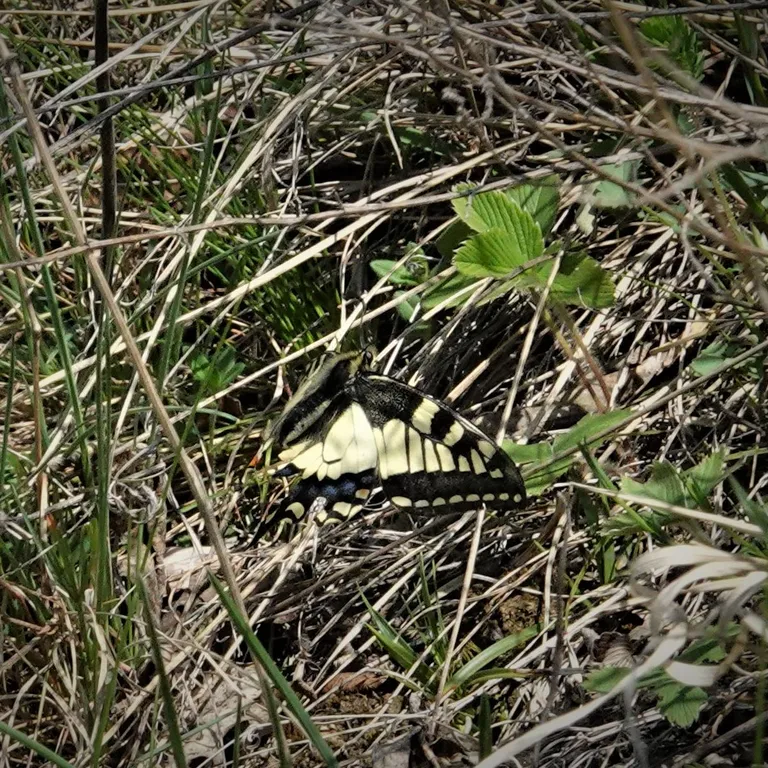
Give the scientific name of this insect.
Papilio machaon
